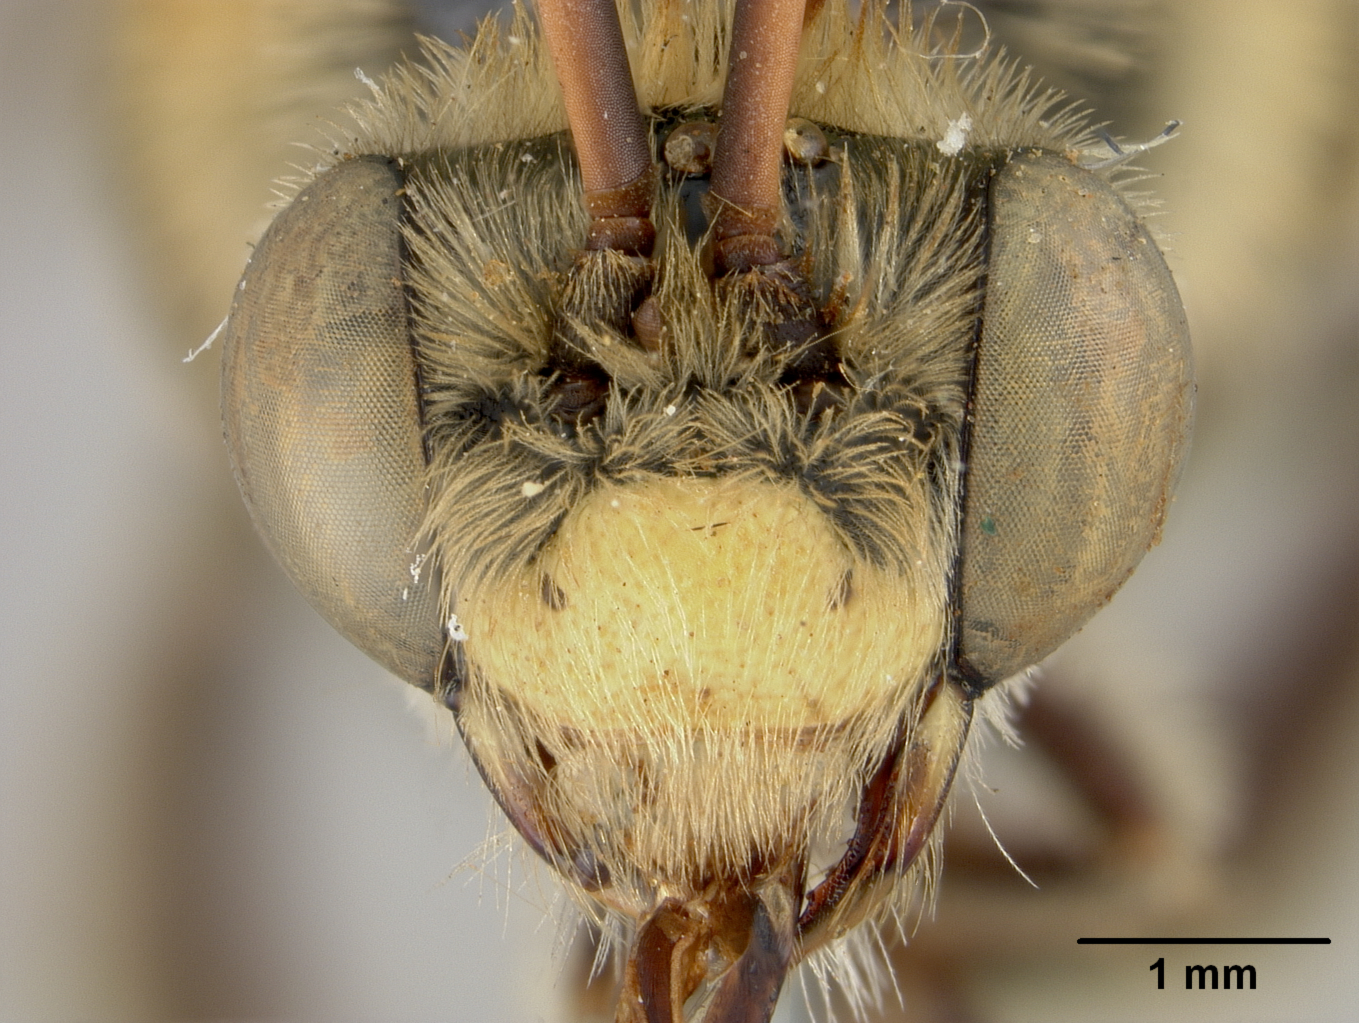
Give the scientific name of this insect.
Melissodes svastrina
